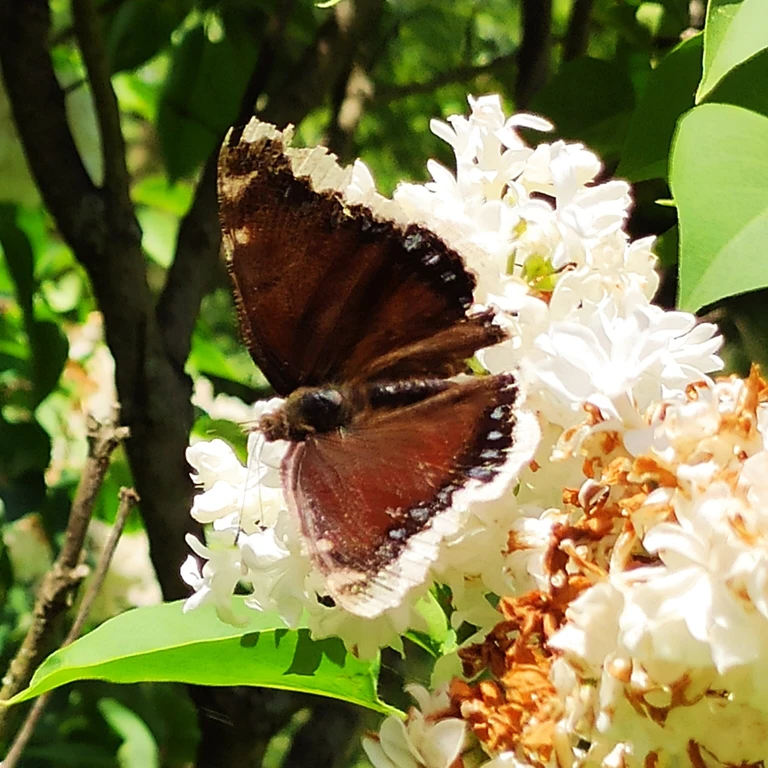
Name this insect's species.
Nymphalis antiopa
